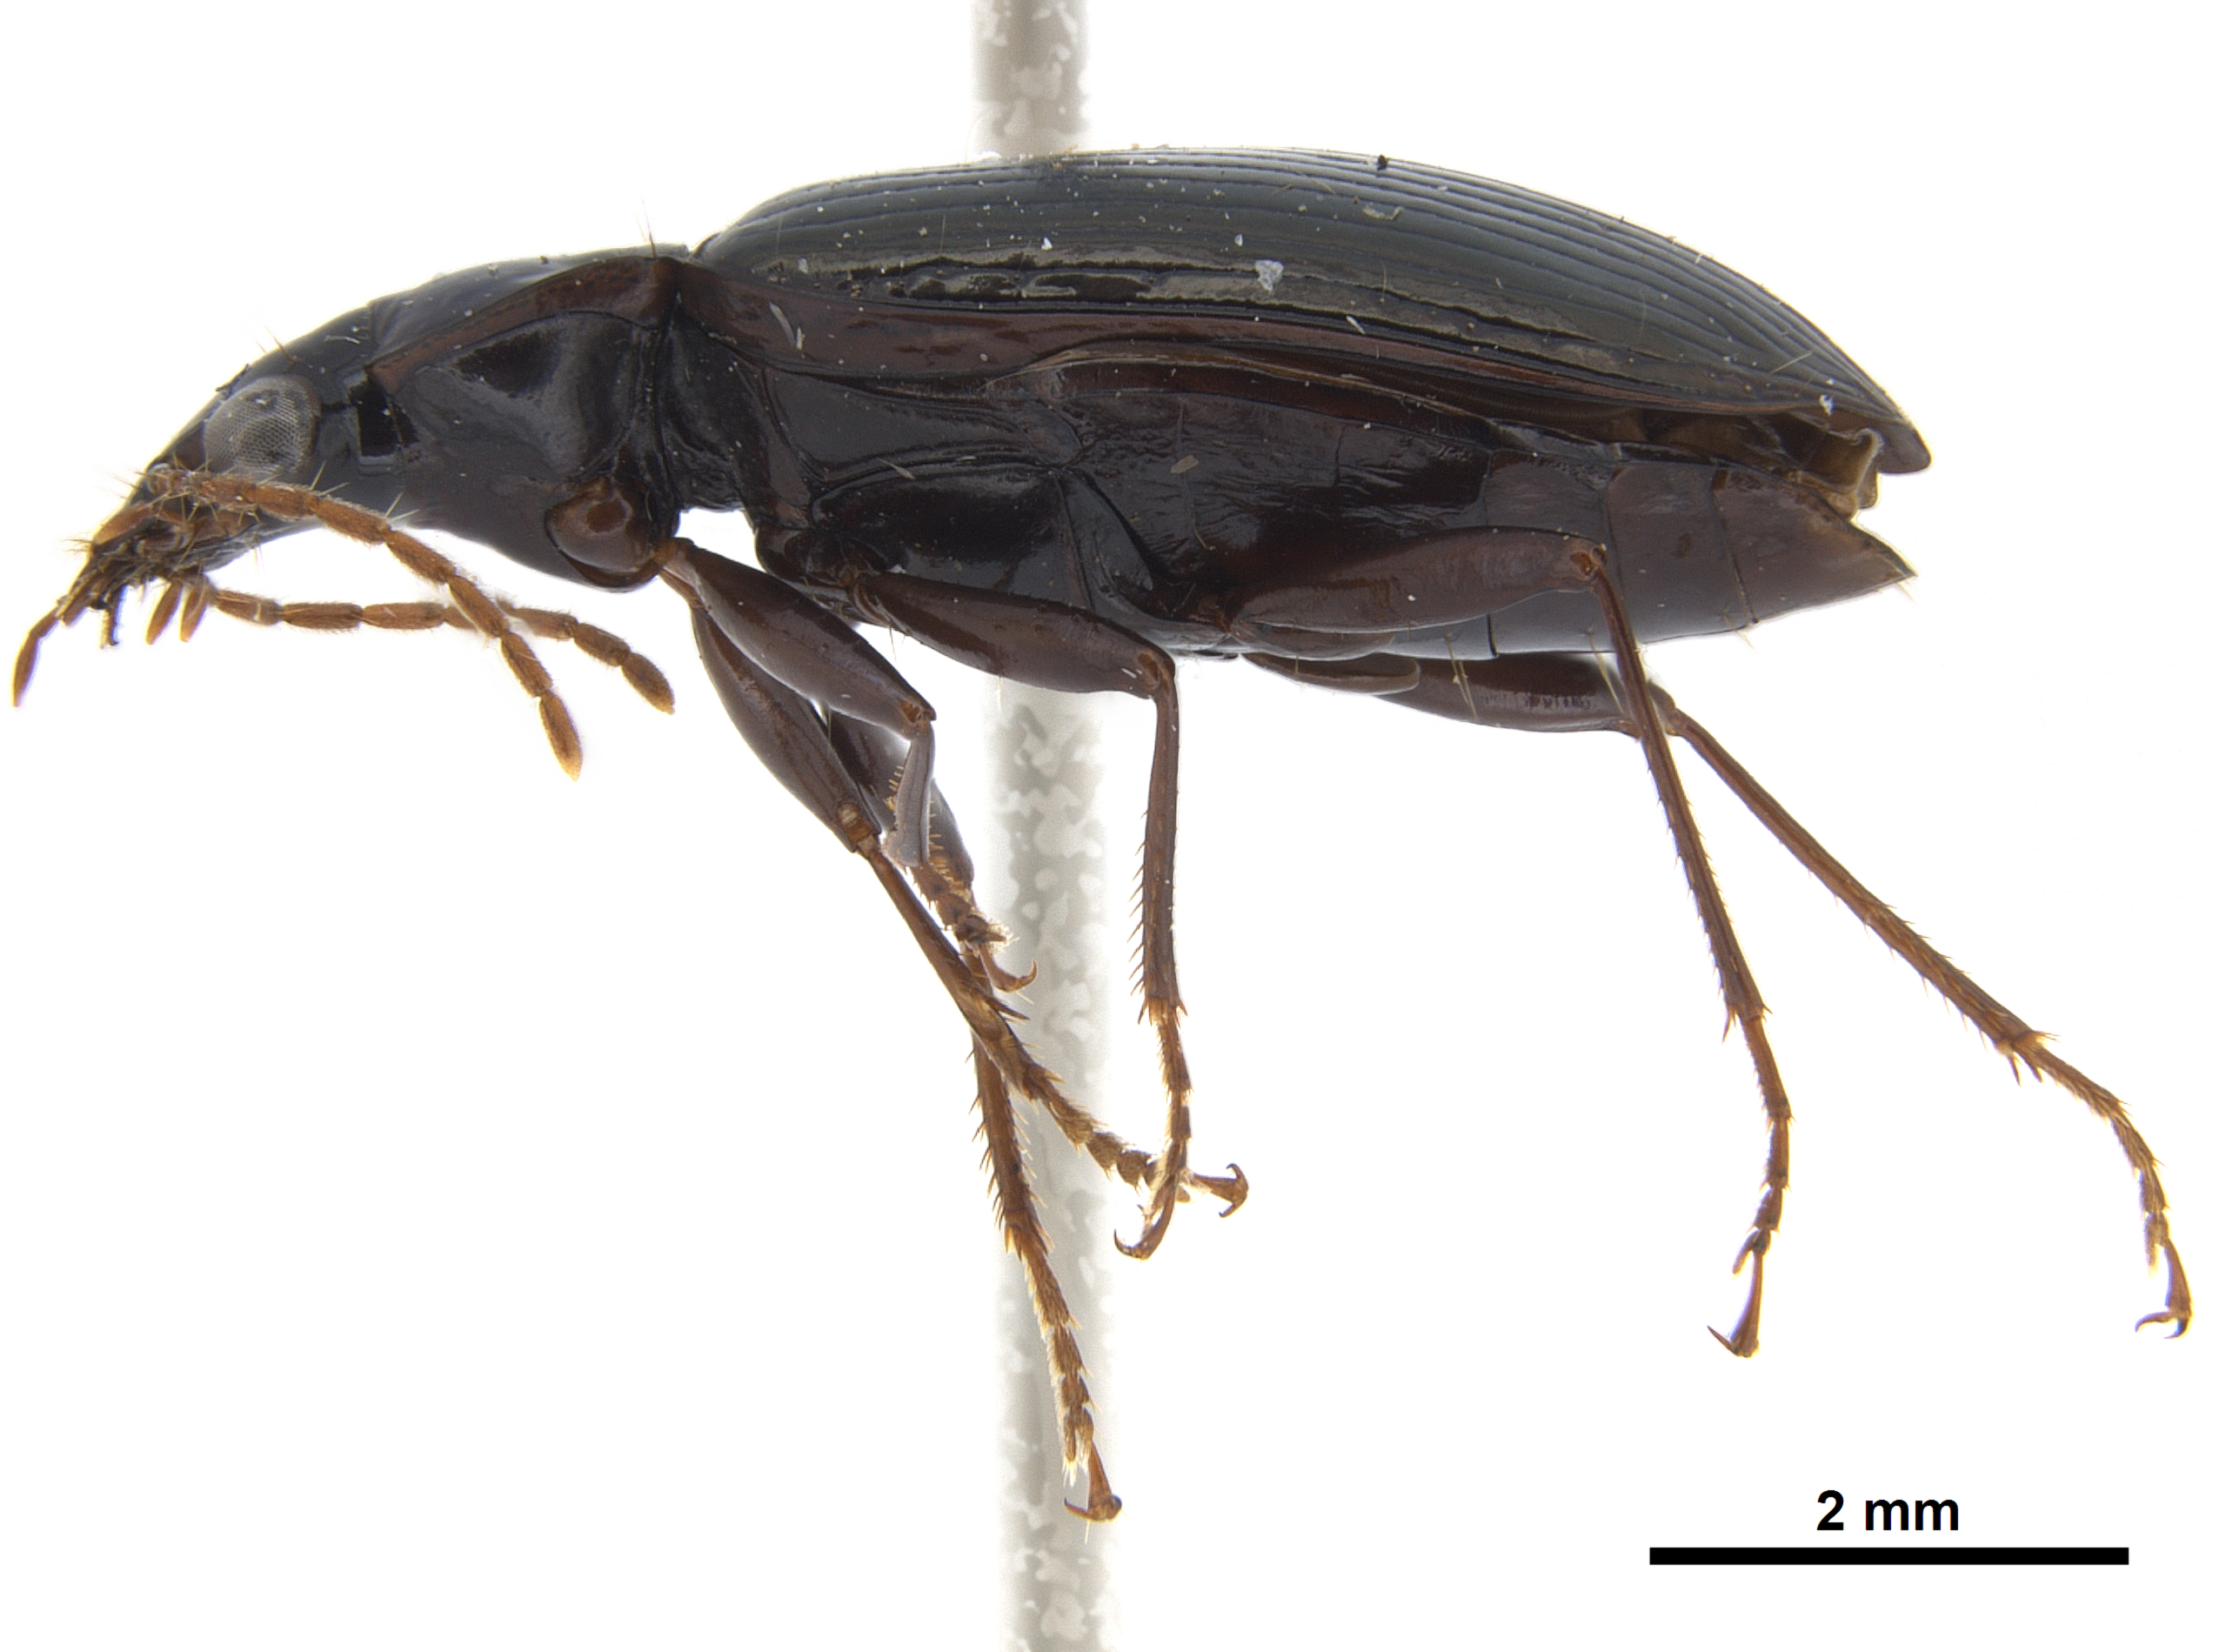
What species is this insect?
Platynus lewisi
